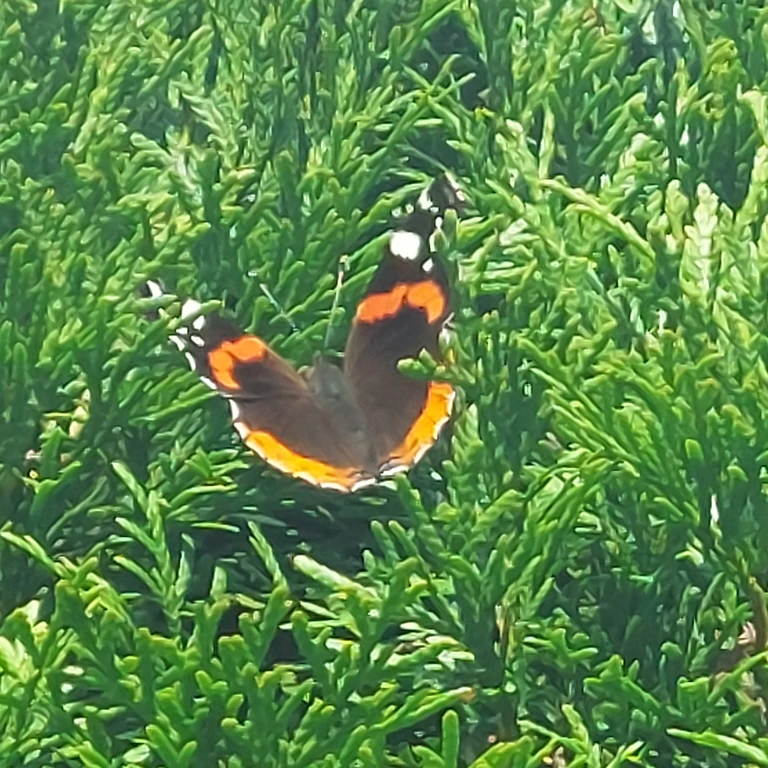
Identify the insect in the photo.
Vanessa atalanta
